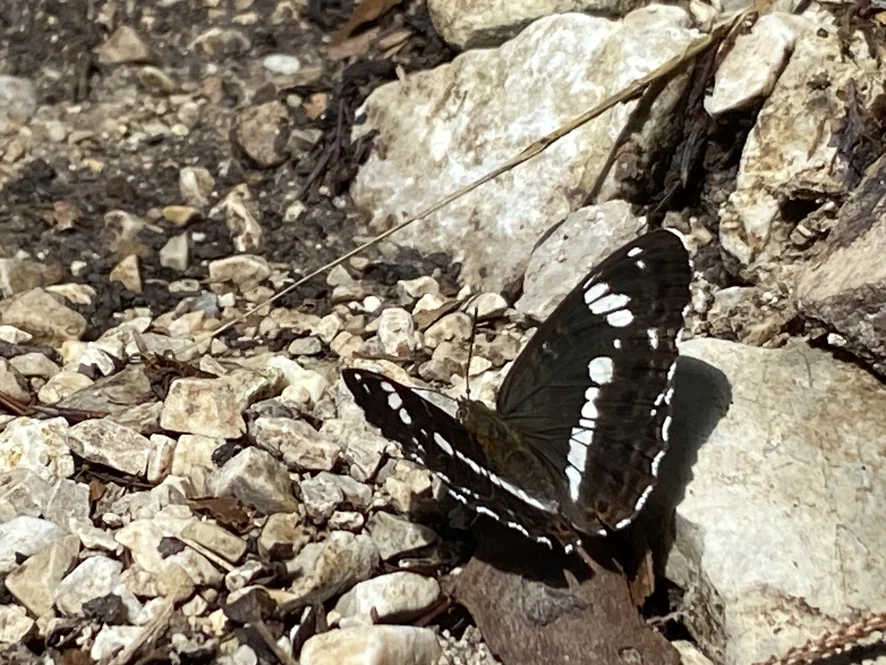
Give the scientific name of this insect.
Limenitis camilla (also Ladoga camilla)
